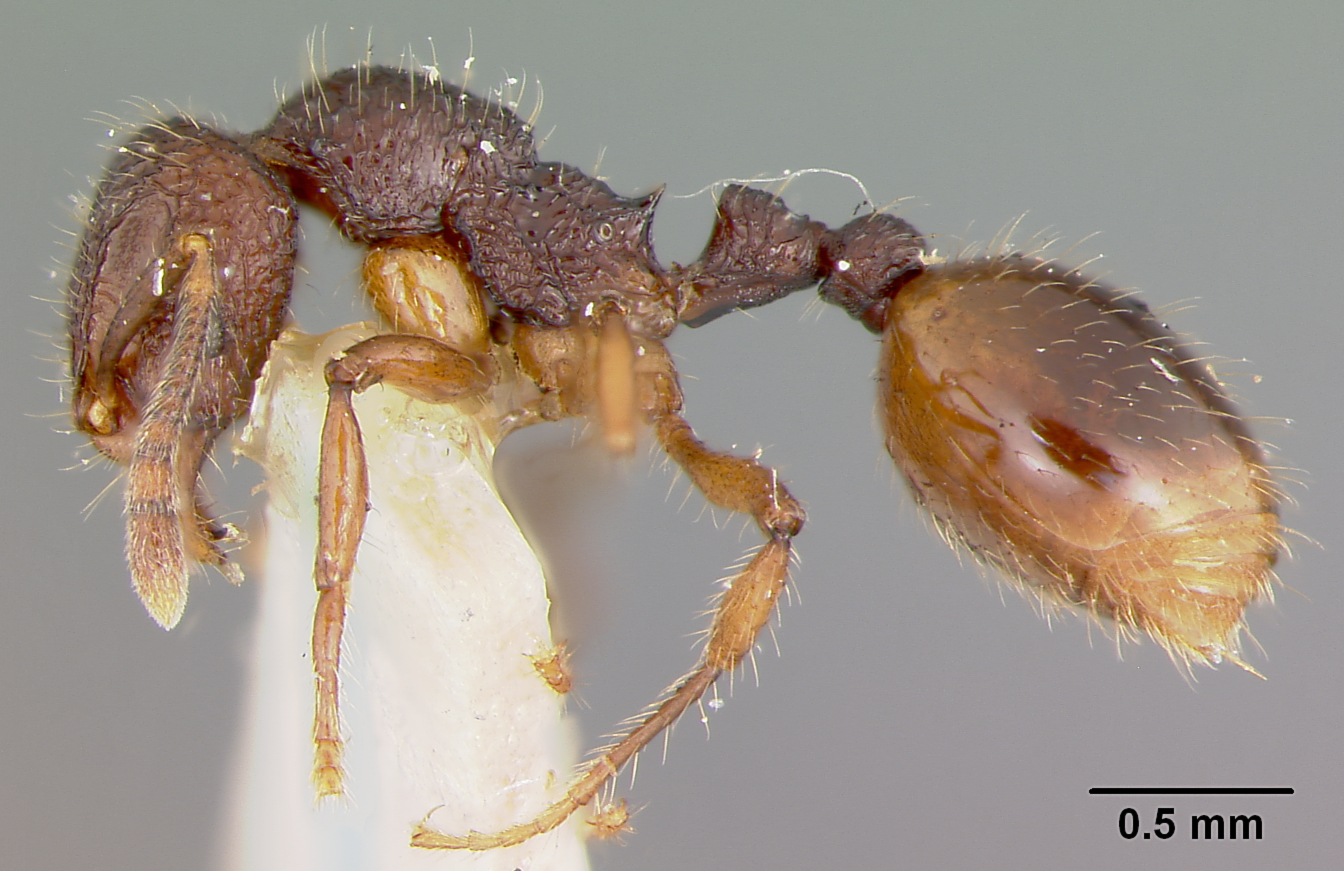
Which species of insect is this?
Lordomyrma leae
